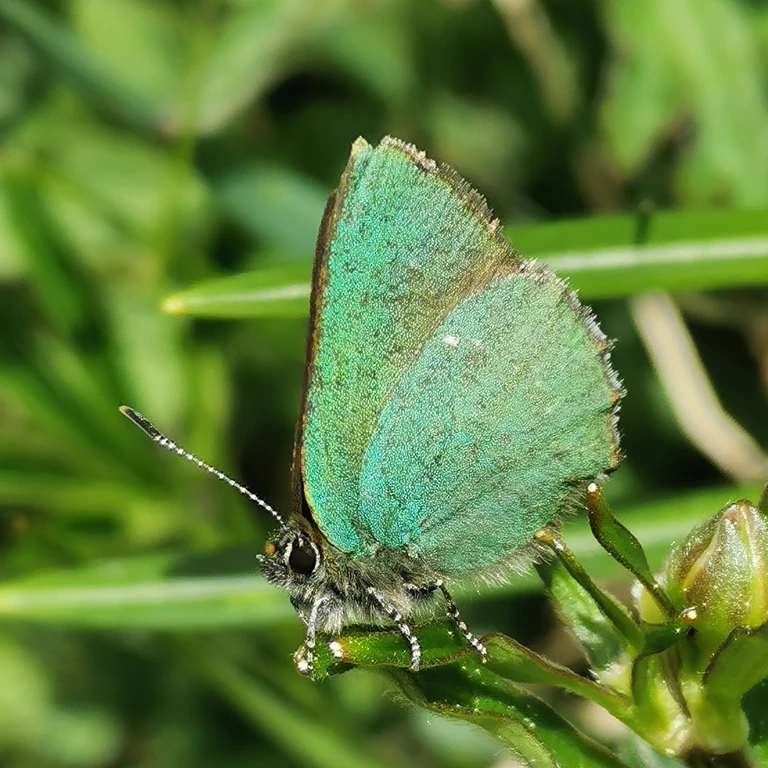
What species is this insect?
Callophrys rubi
